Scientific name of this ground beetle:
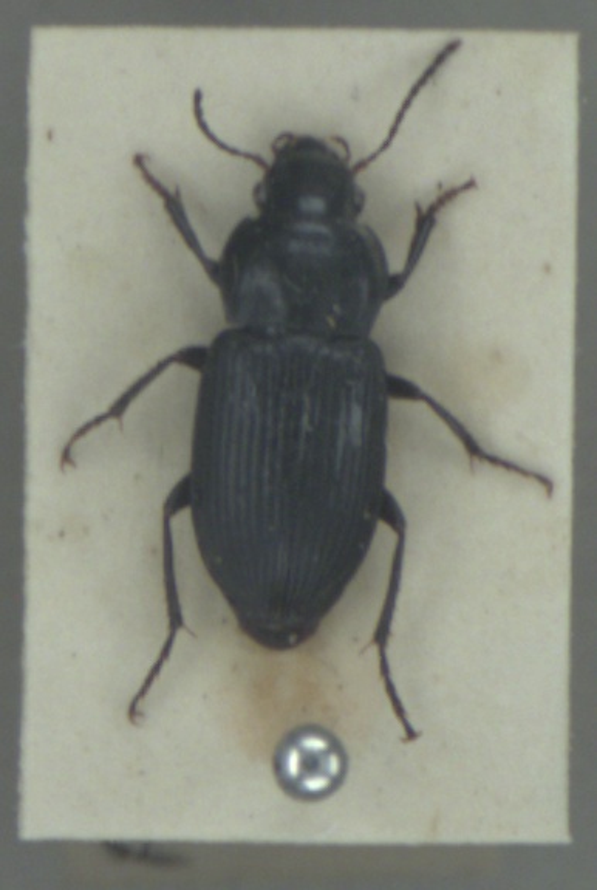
Anisodactylus nemorivagus
